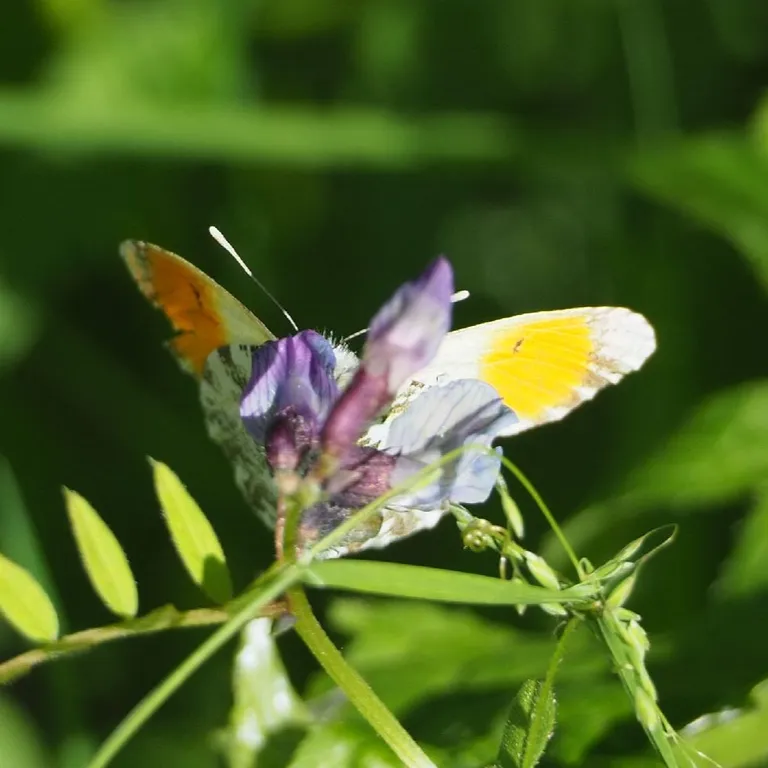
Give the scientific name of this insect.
Anthocharis cardamines
